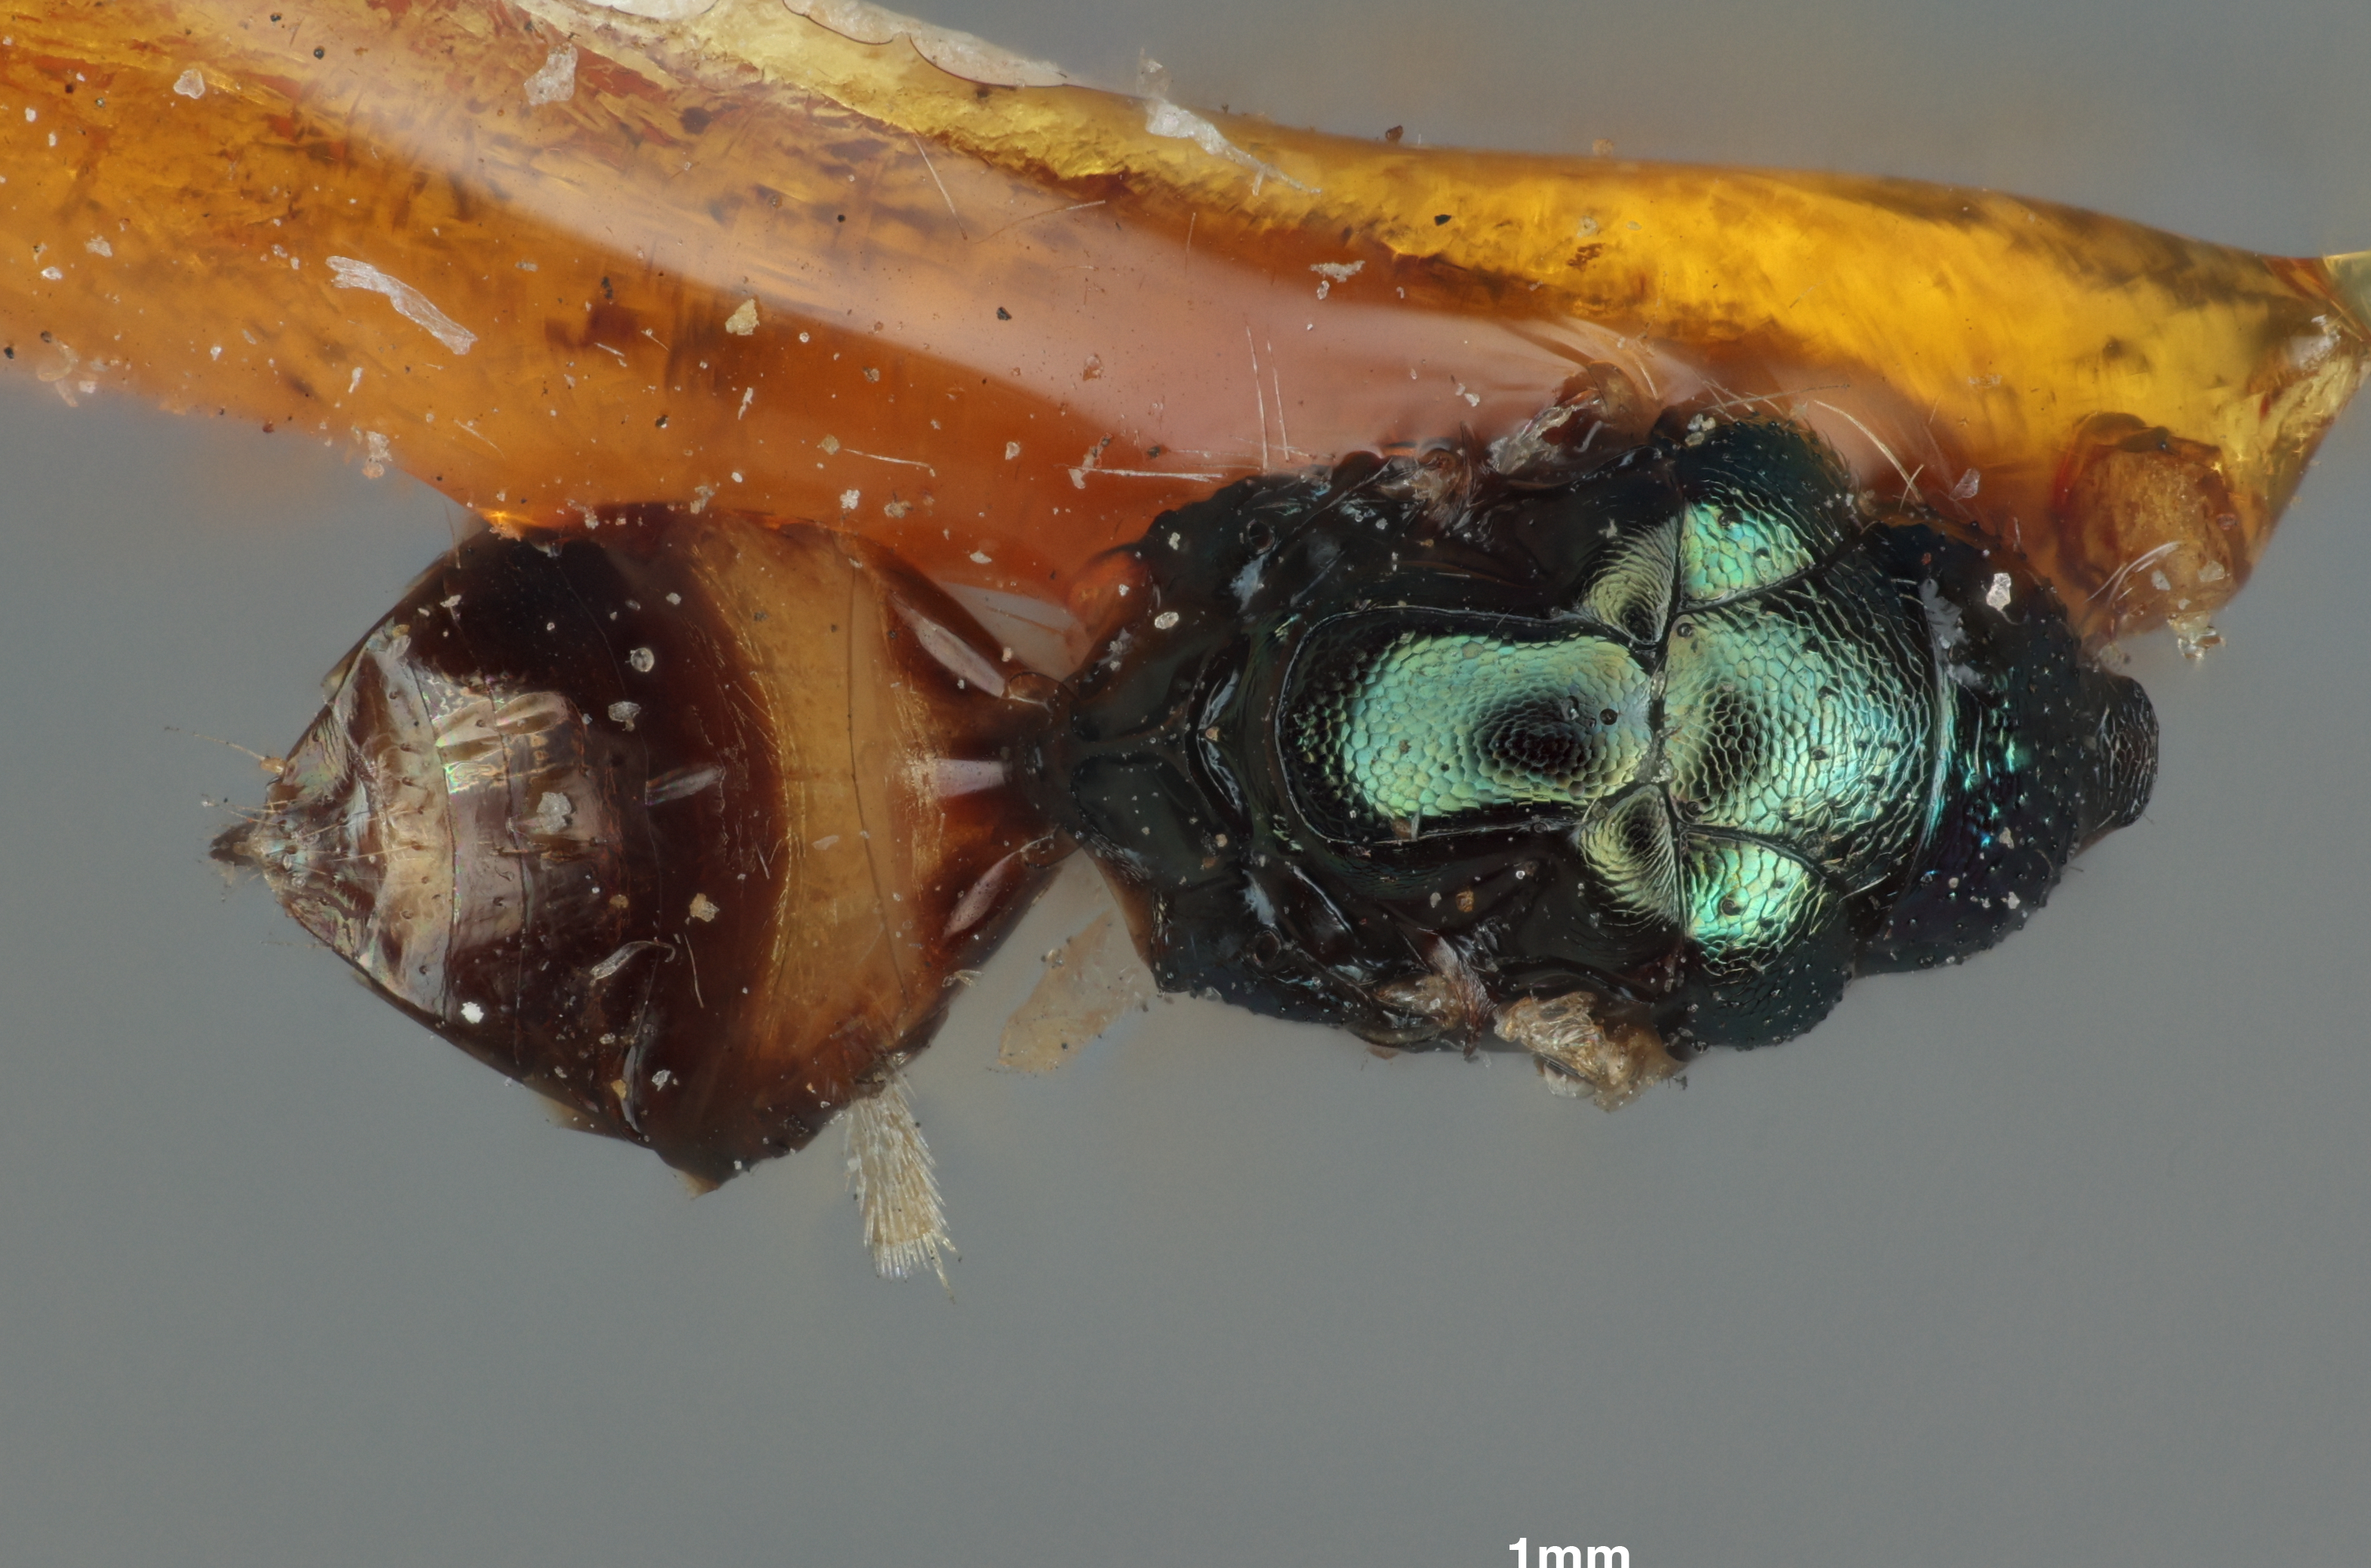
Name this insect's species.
Elachistus coxalis
